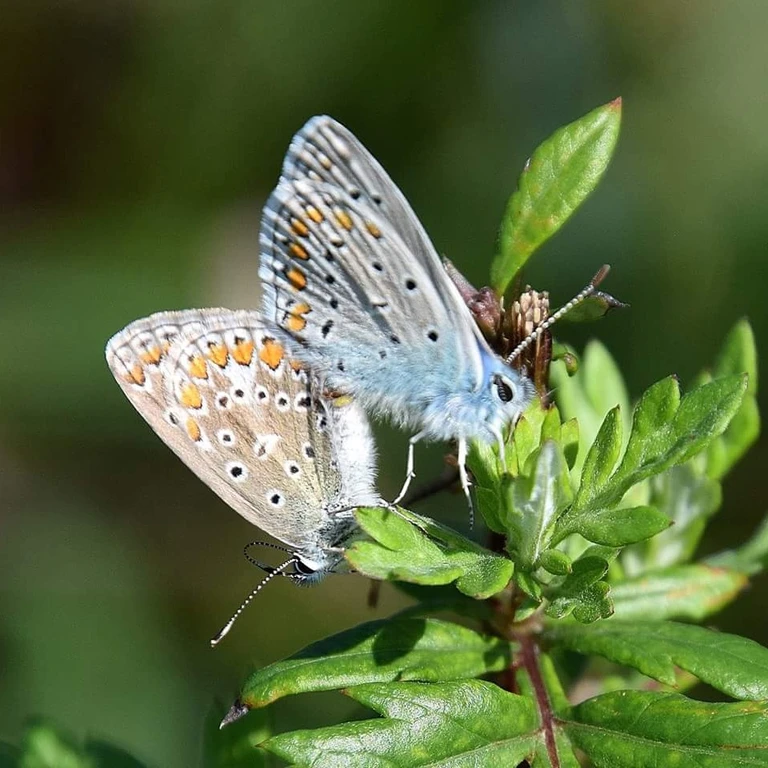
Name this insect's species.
Polyommatus icarus
